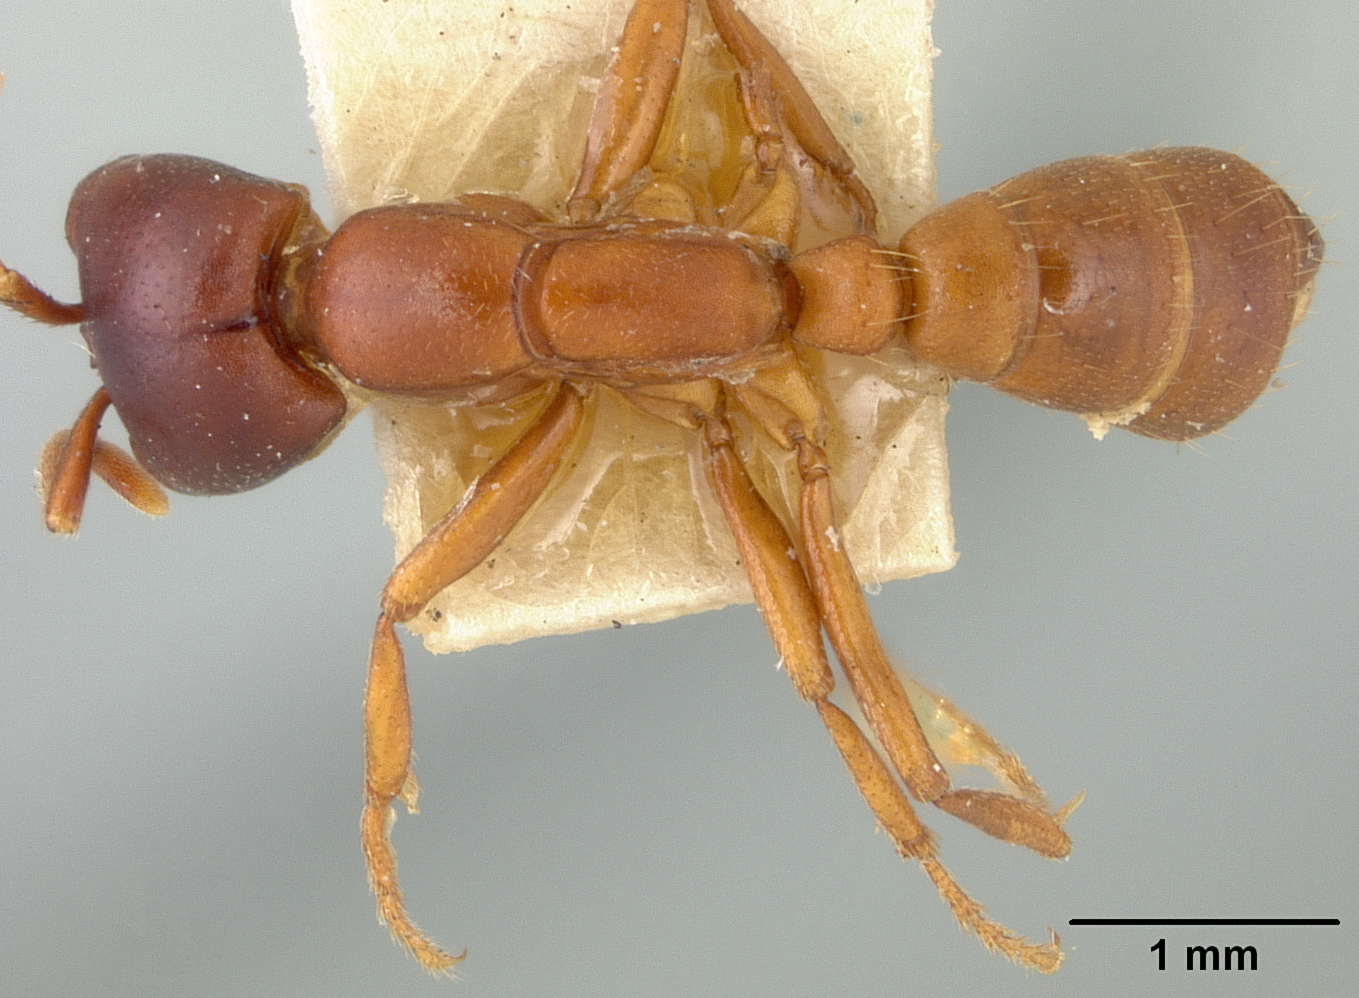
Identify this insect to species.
Dorylus kohli
